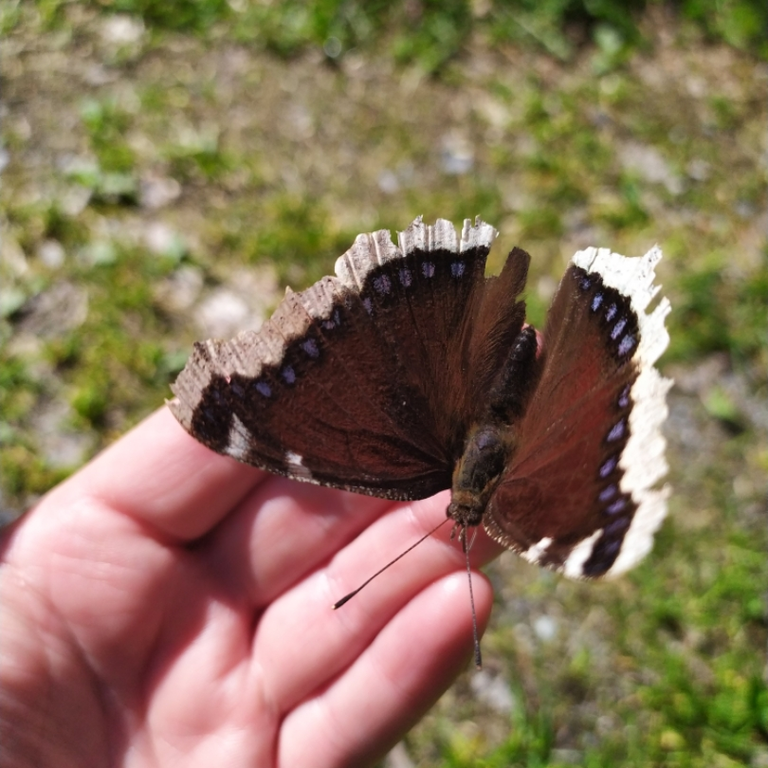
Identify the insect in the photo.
Nymphalis antiopa
